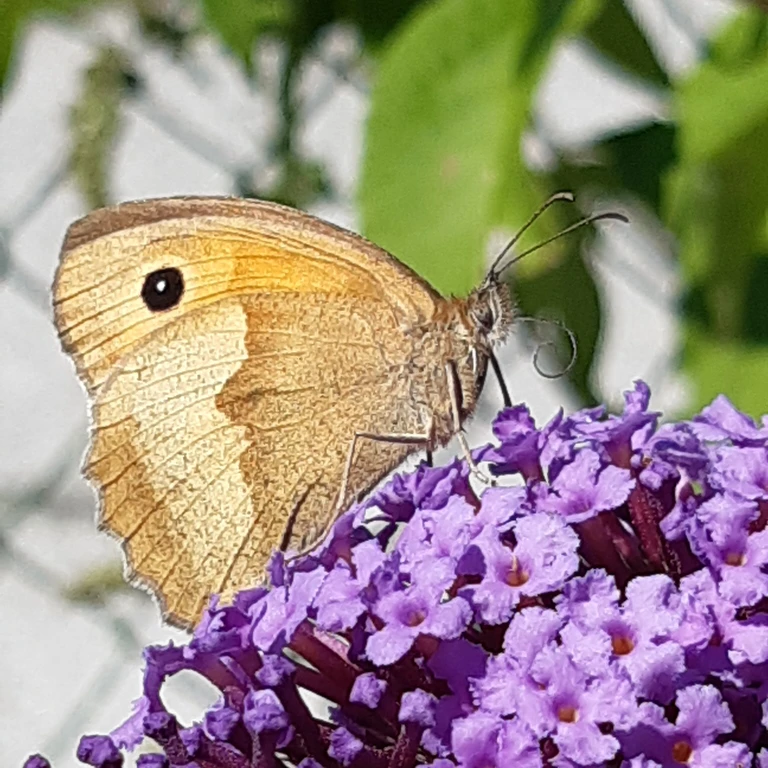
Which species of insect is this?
Maniola jurtina
